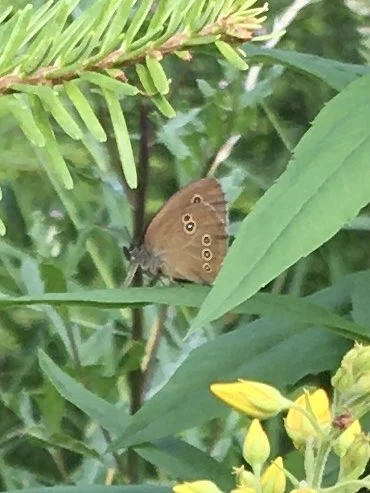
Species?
Aphantopus hyperantus
